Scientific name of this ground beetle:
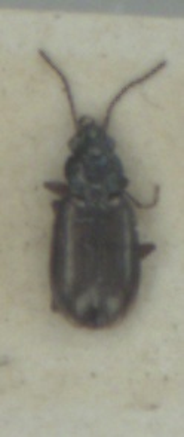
Bembidion varium
